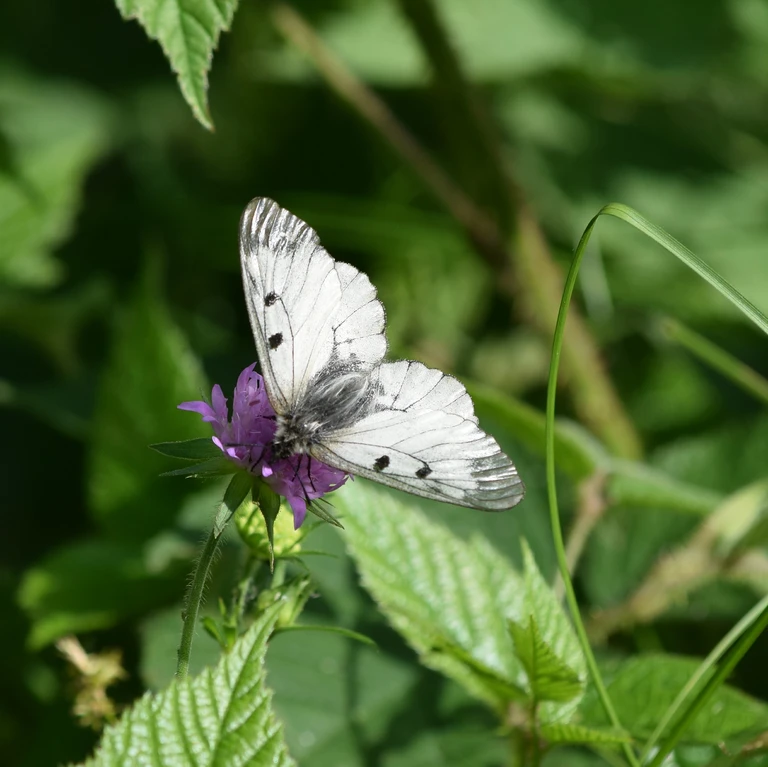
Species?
Parnassius mnemosyne
